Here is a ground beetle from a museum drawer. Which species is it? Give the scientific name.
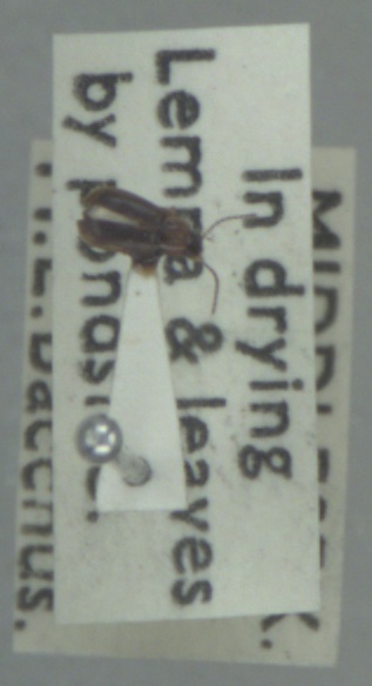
Acupalpus dubius
